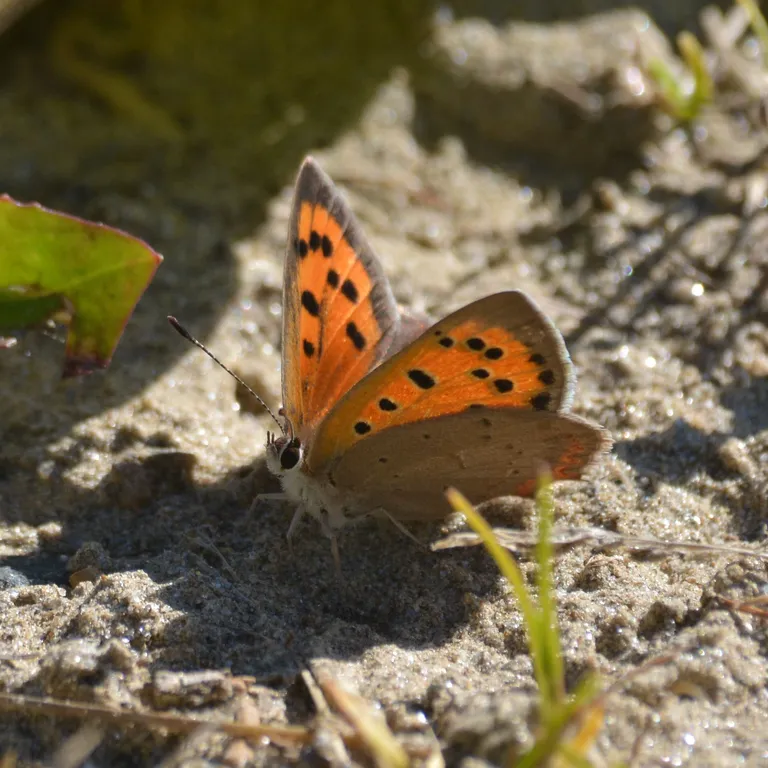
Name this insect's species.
Lycaena phlaeas
